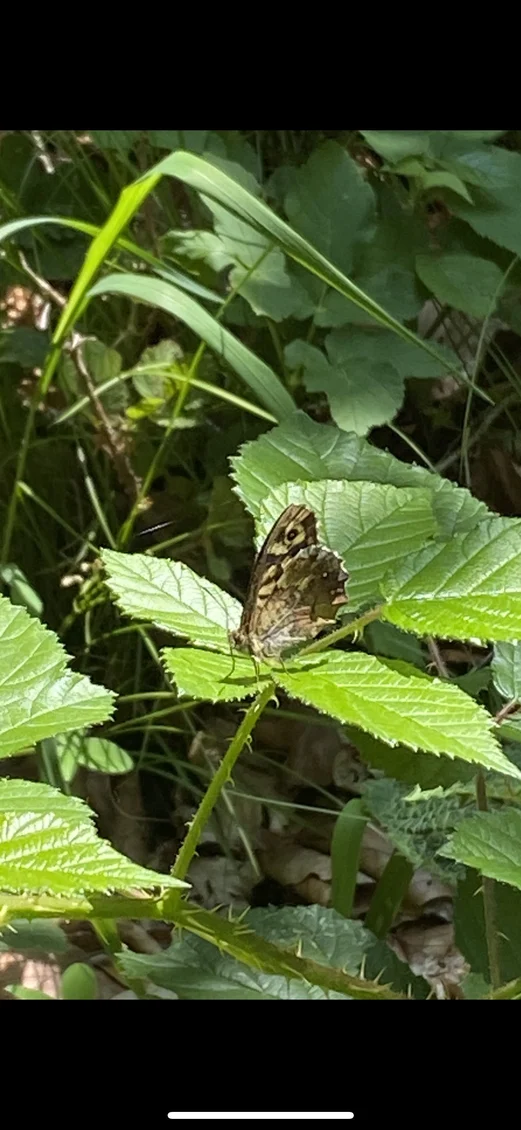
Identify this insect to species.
Pararge aegeria
